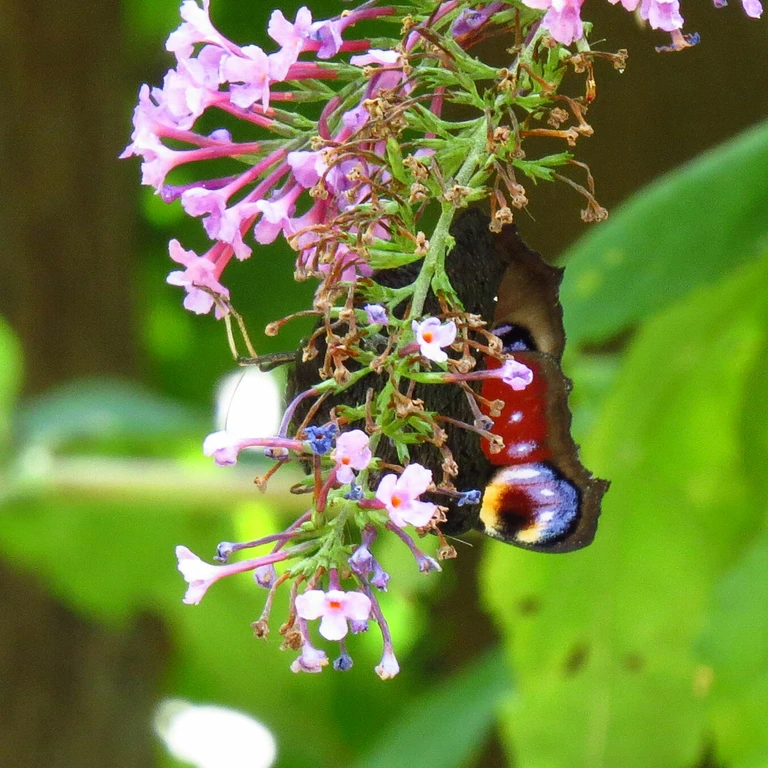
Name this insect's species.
Aglais io
